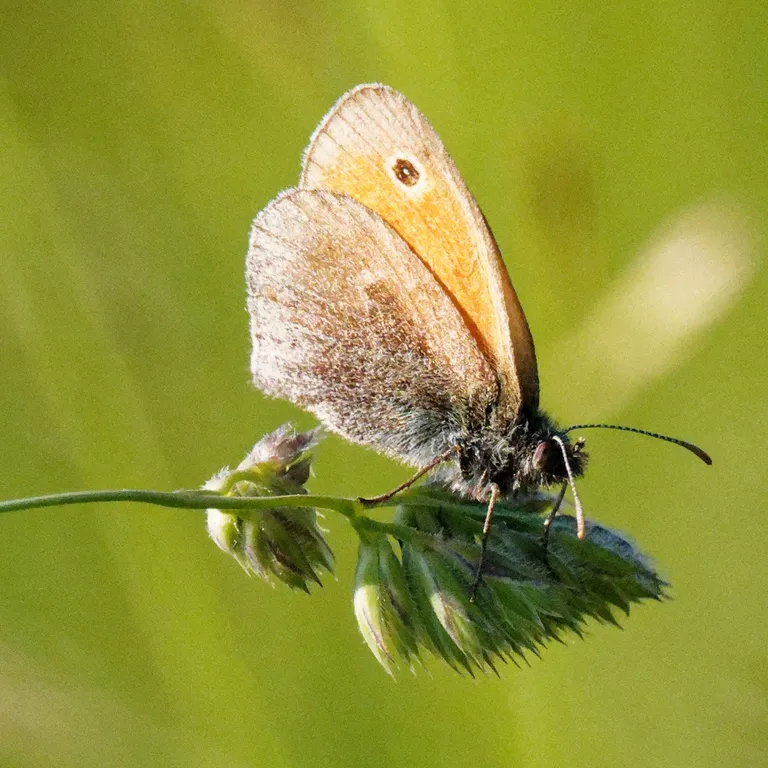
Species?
Coenonympha pamphilus
